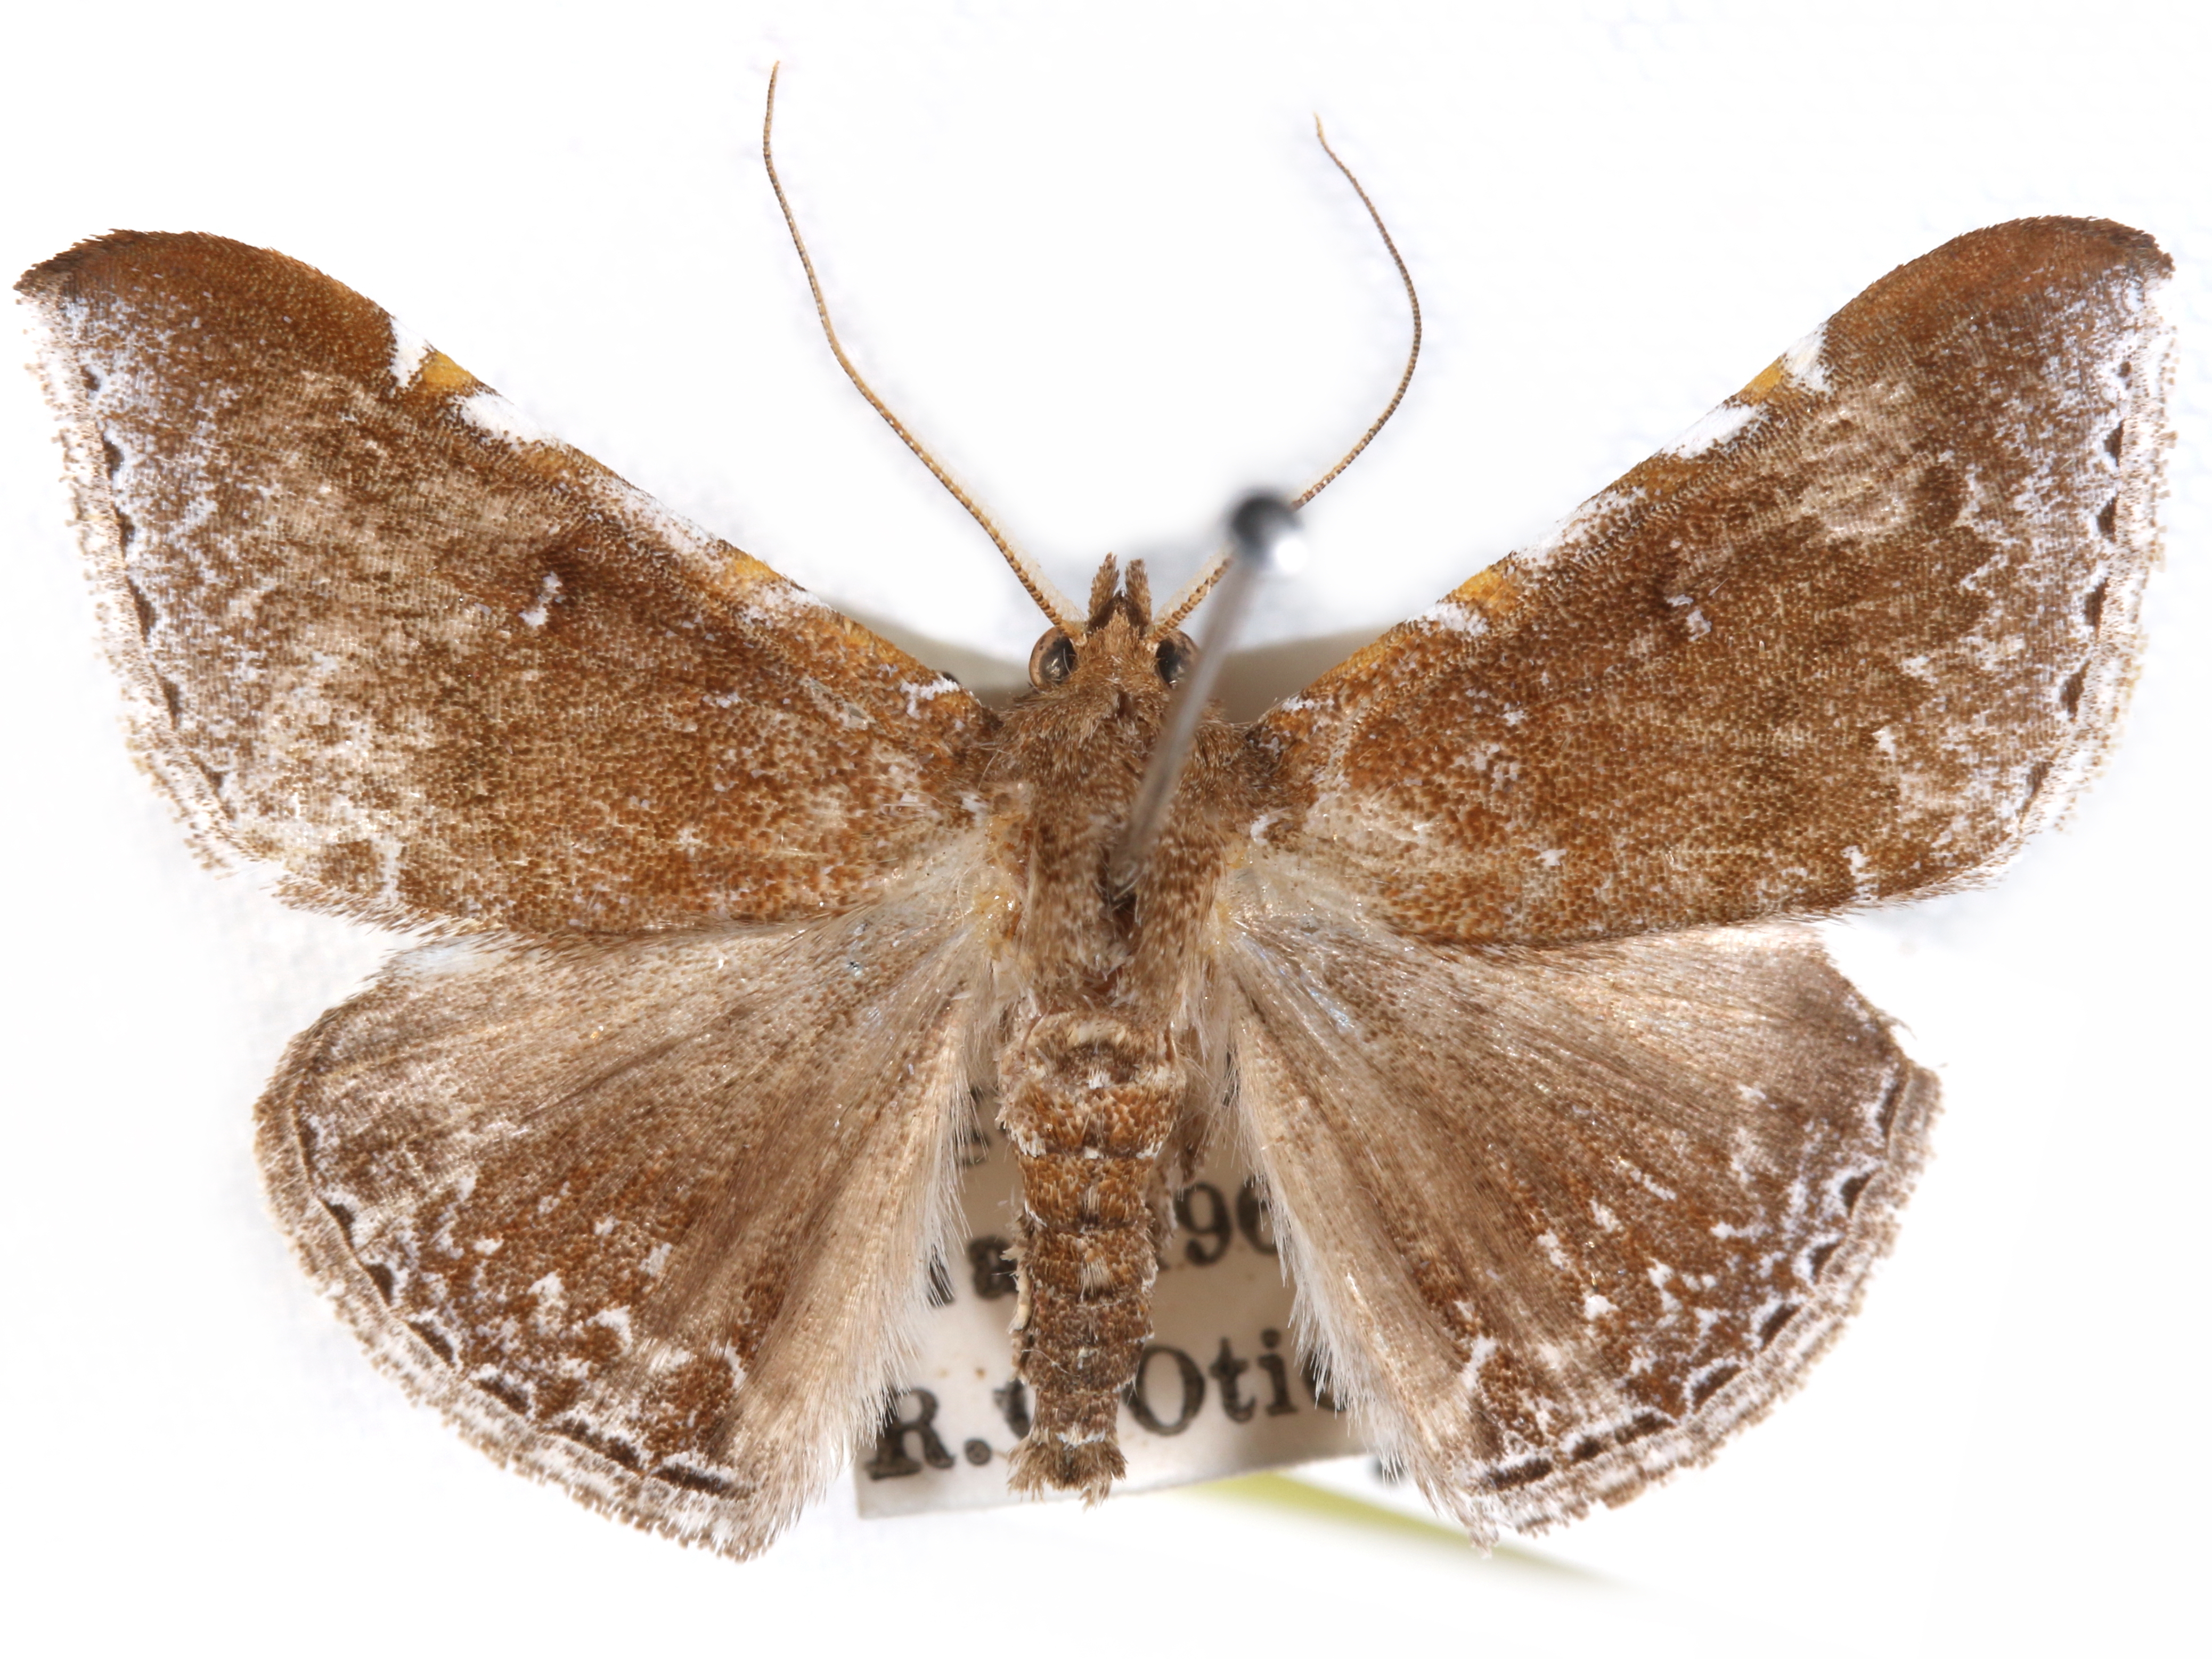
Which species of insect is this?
Euippodes euprepes
